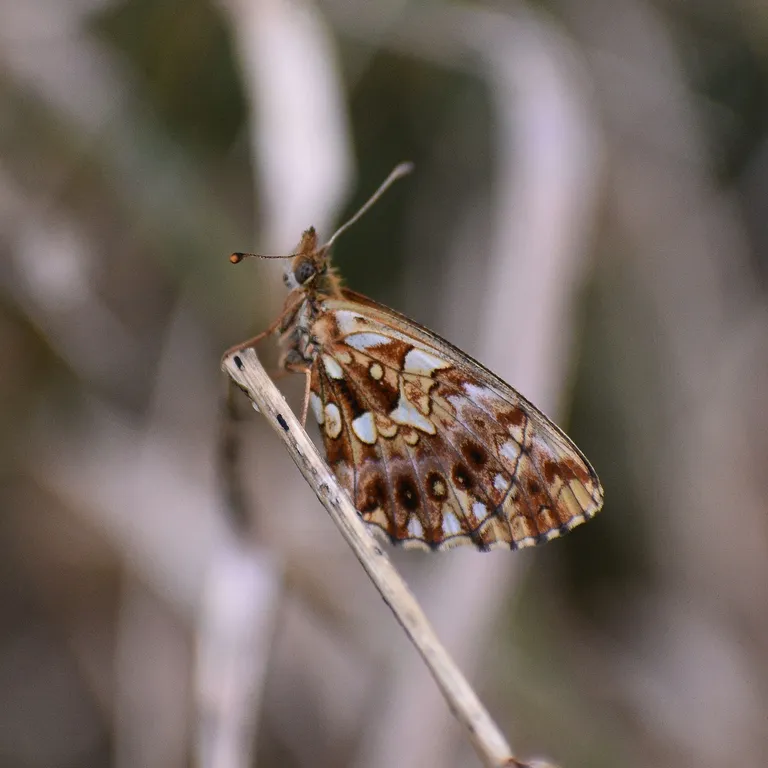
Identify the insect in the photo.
Boloria dia
